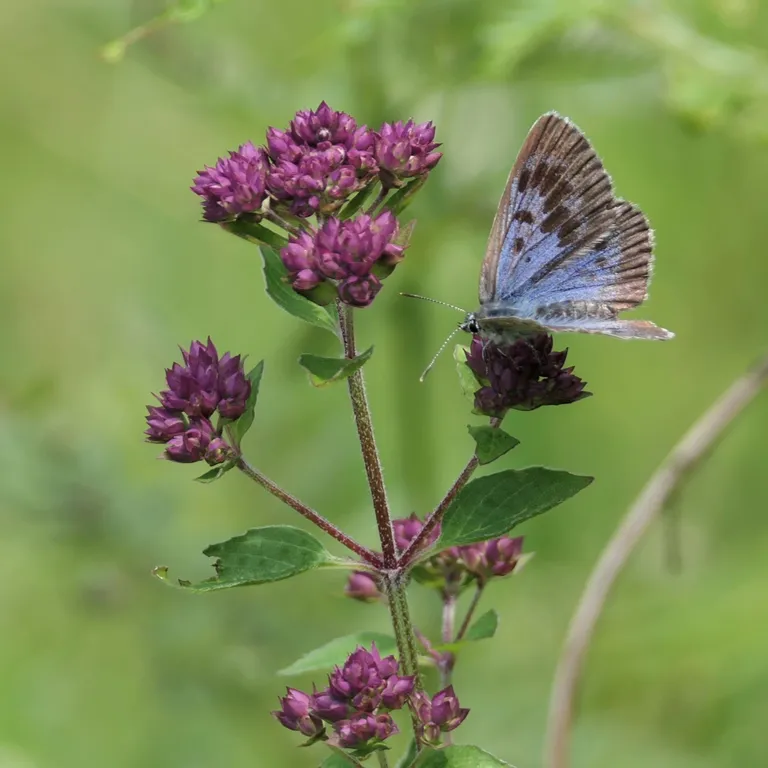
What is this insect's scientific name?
Phengaris arion (also Maculinea arion)
